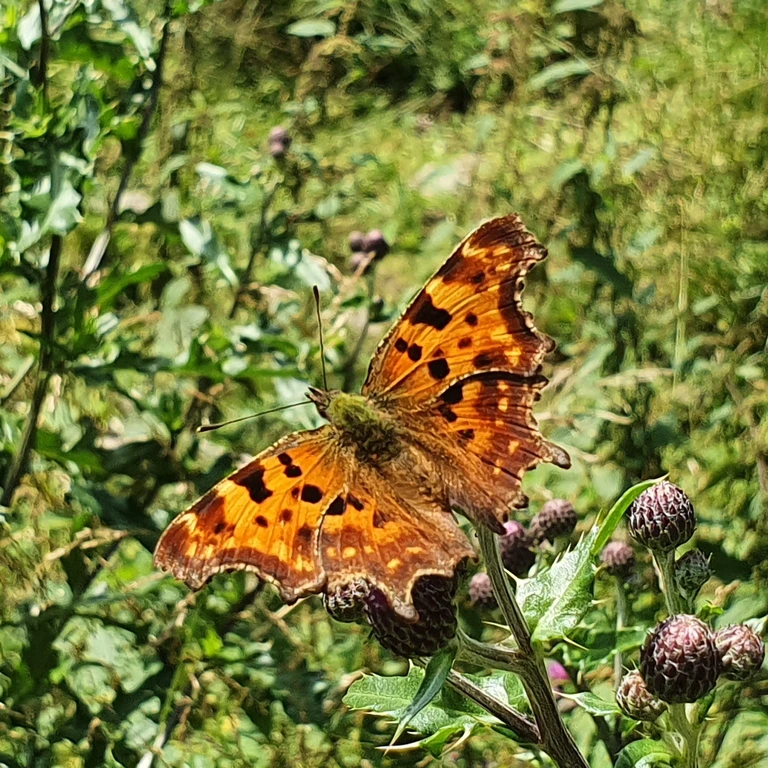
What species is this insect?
Polygonia c-album
